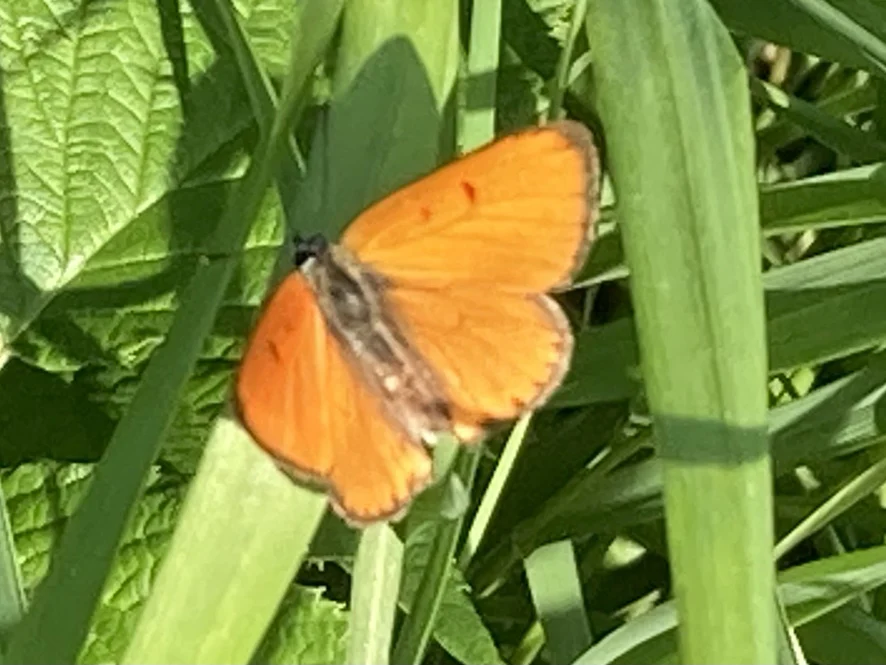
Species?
Lycaena dispar
